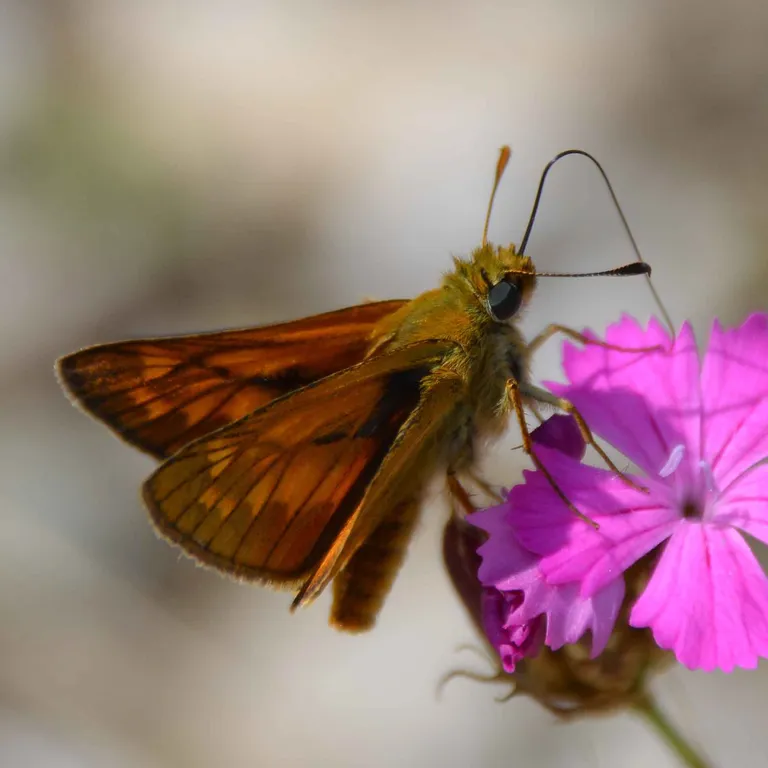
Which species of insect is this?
Ochlodes sylvanus (also Ochlodes venata)
